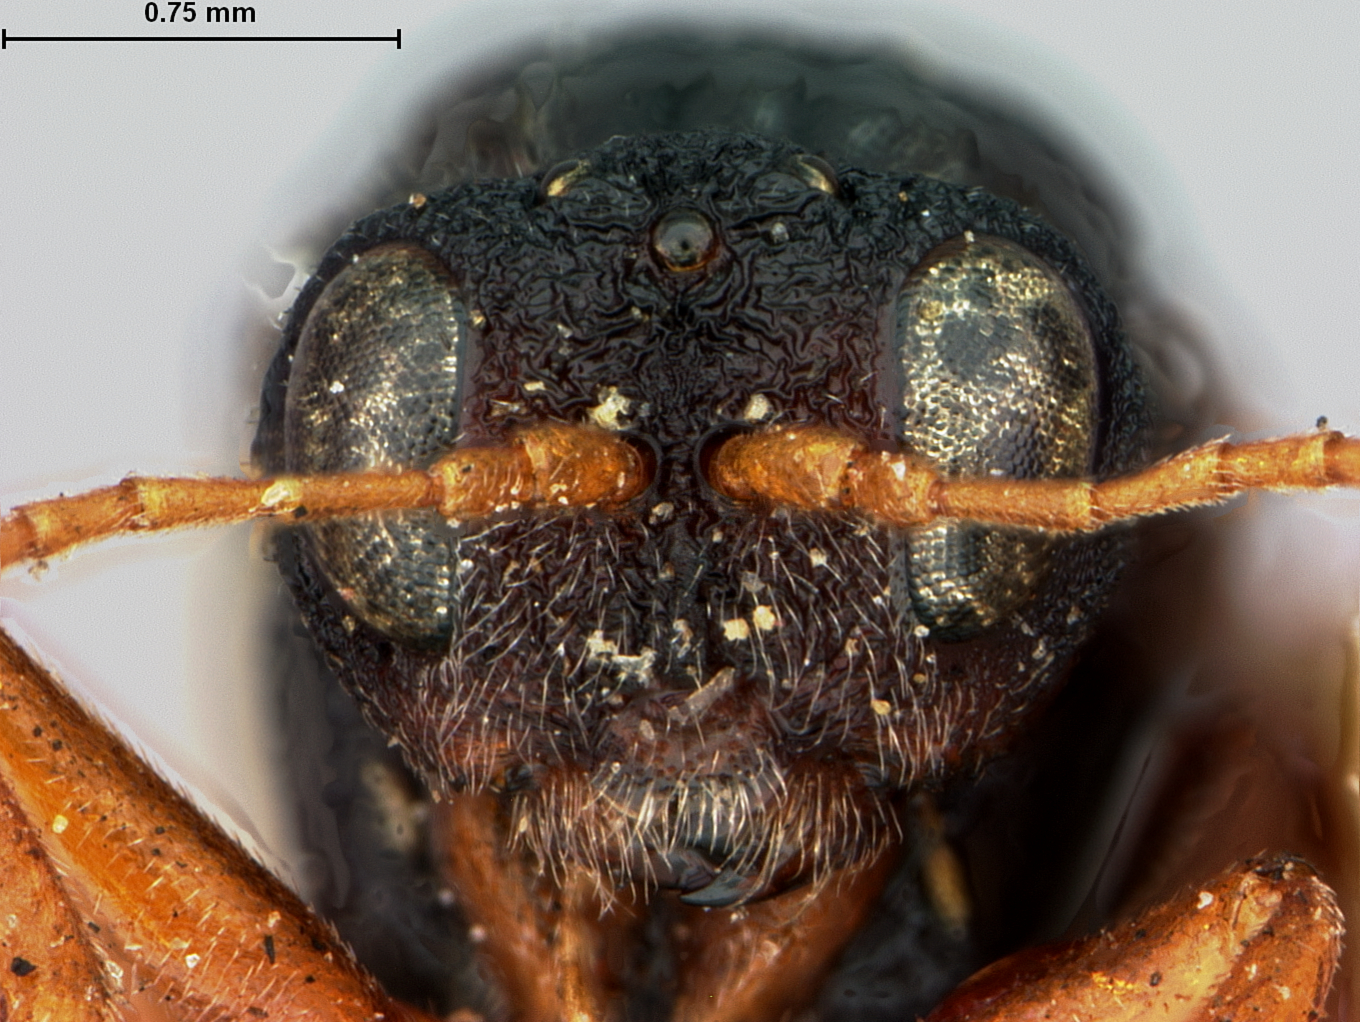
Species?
Callirhytis rubida
